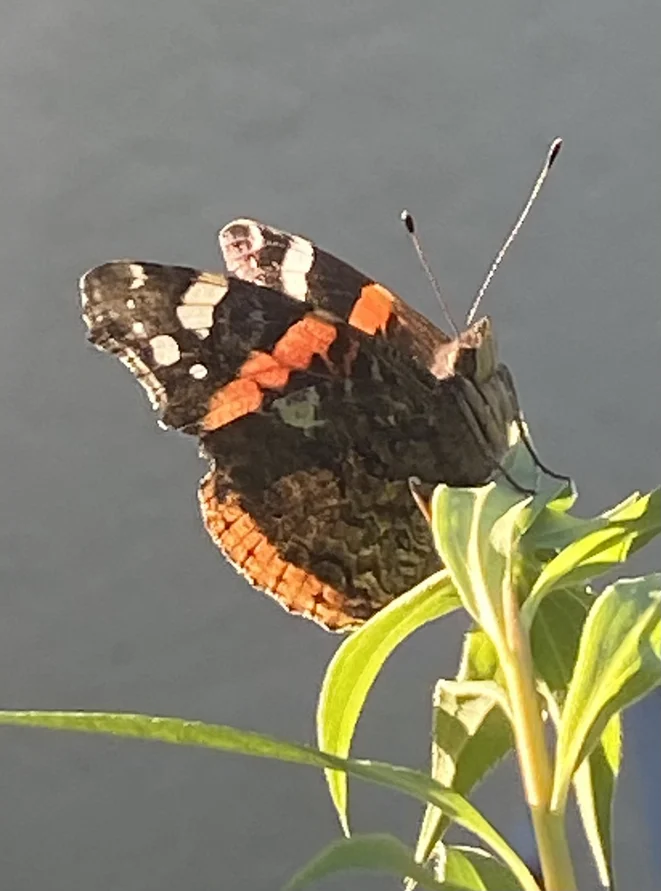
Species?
Vanessa atalanta
